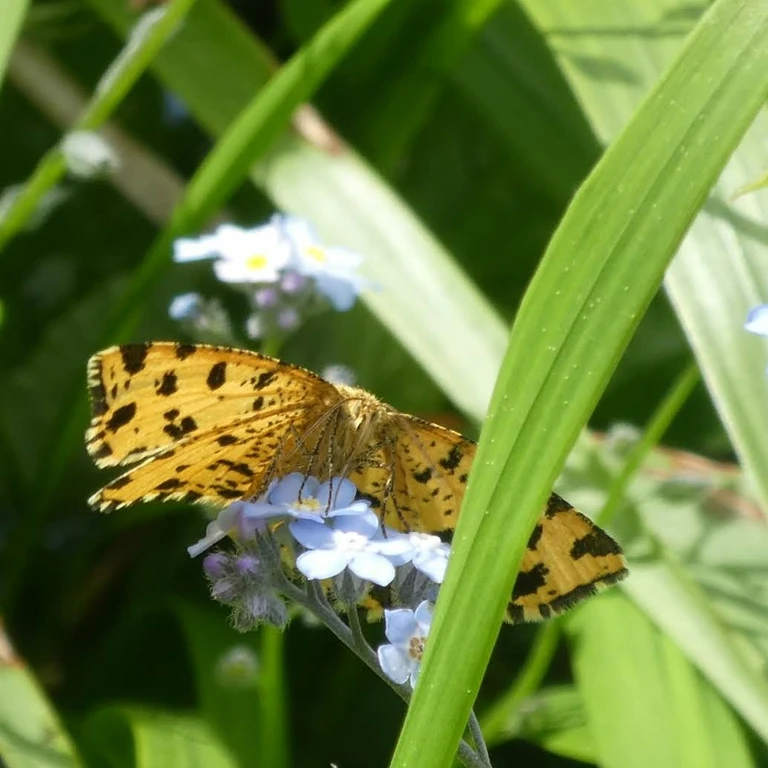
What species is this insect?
Pseudopanthera macularia
